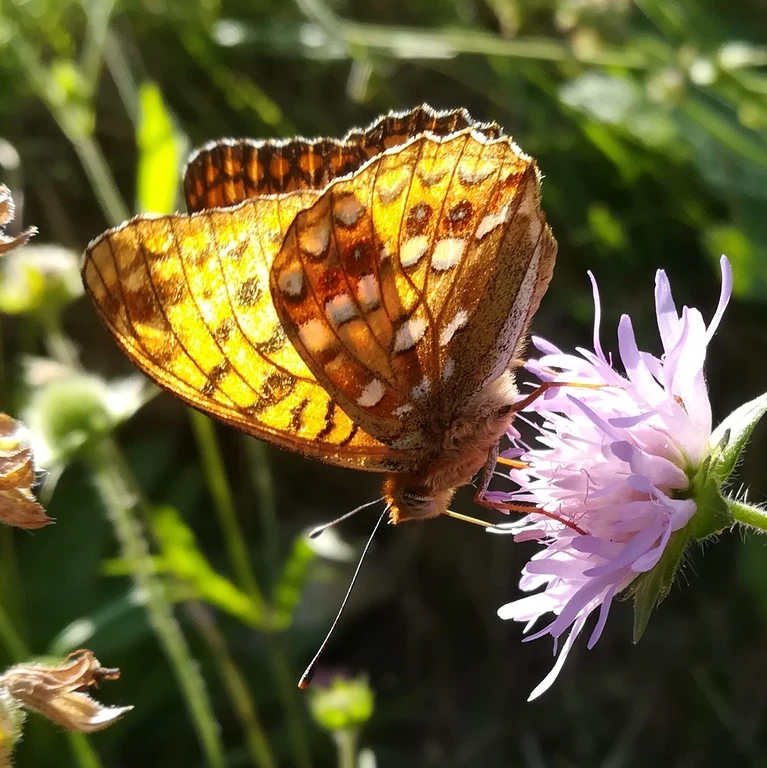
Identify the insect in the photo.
Fabriciana adippe
